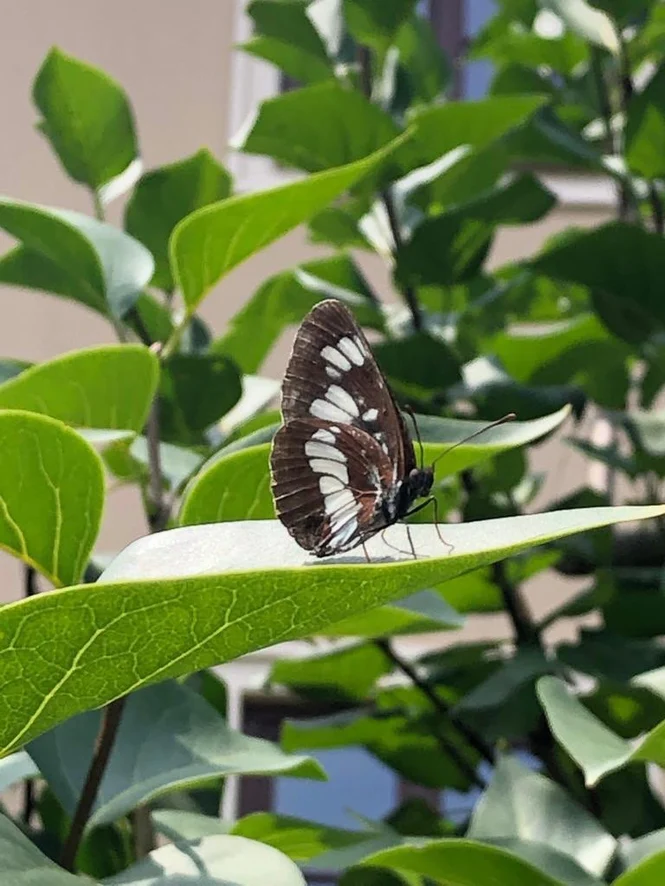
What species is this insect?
Neptis rivularis
